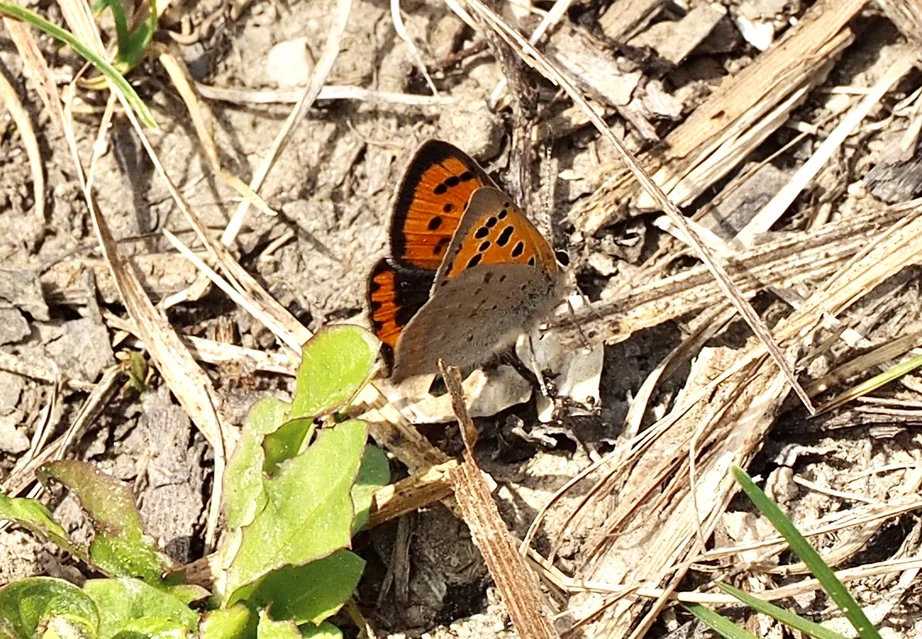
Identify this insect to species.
Lycaena phlaeas
